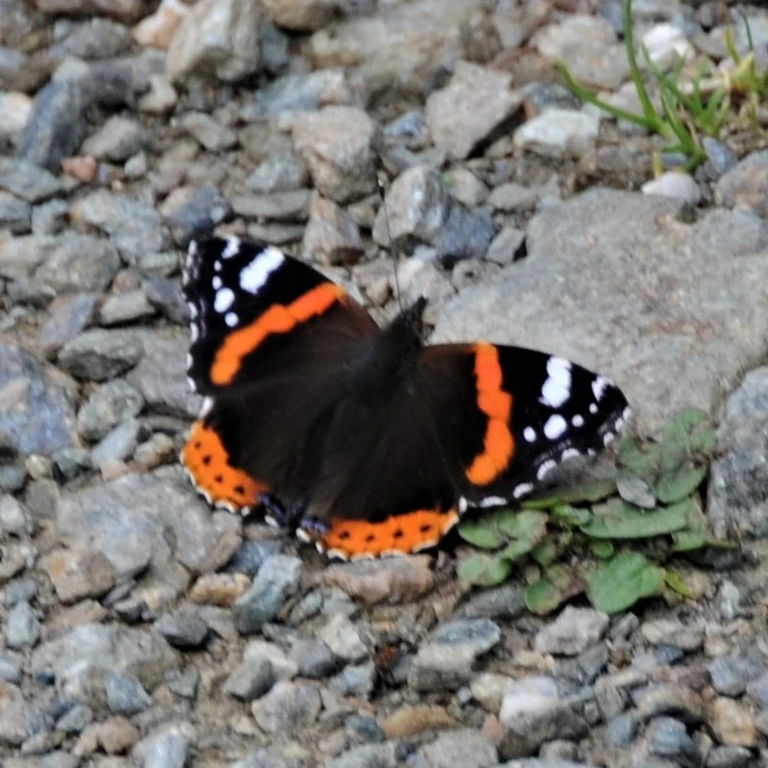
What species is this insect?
Vanessa atalanta
